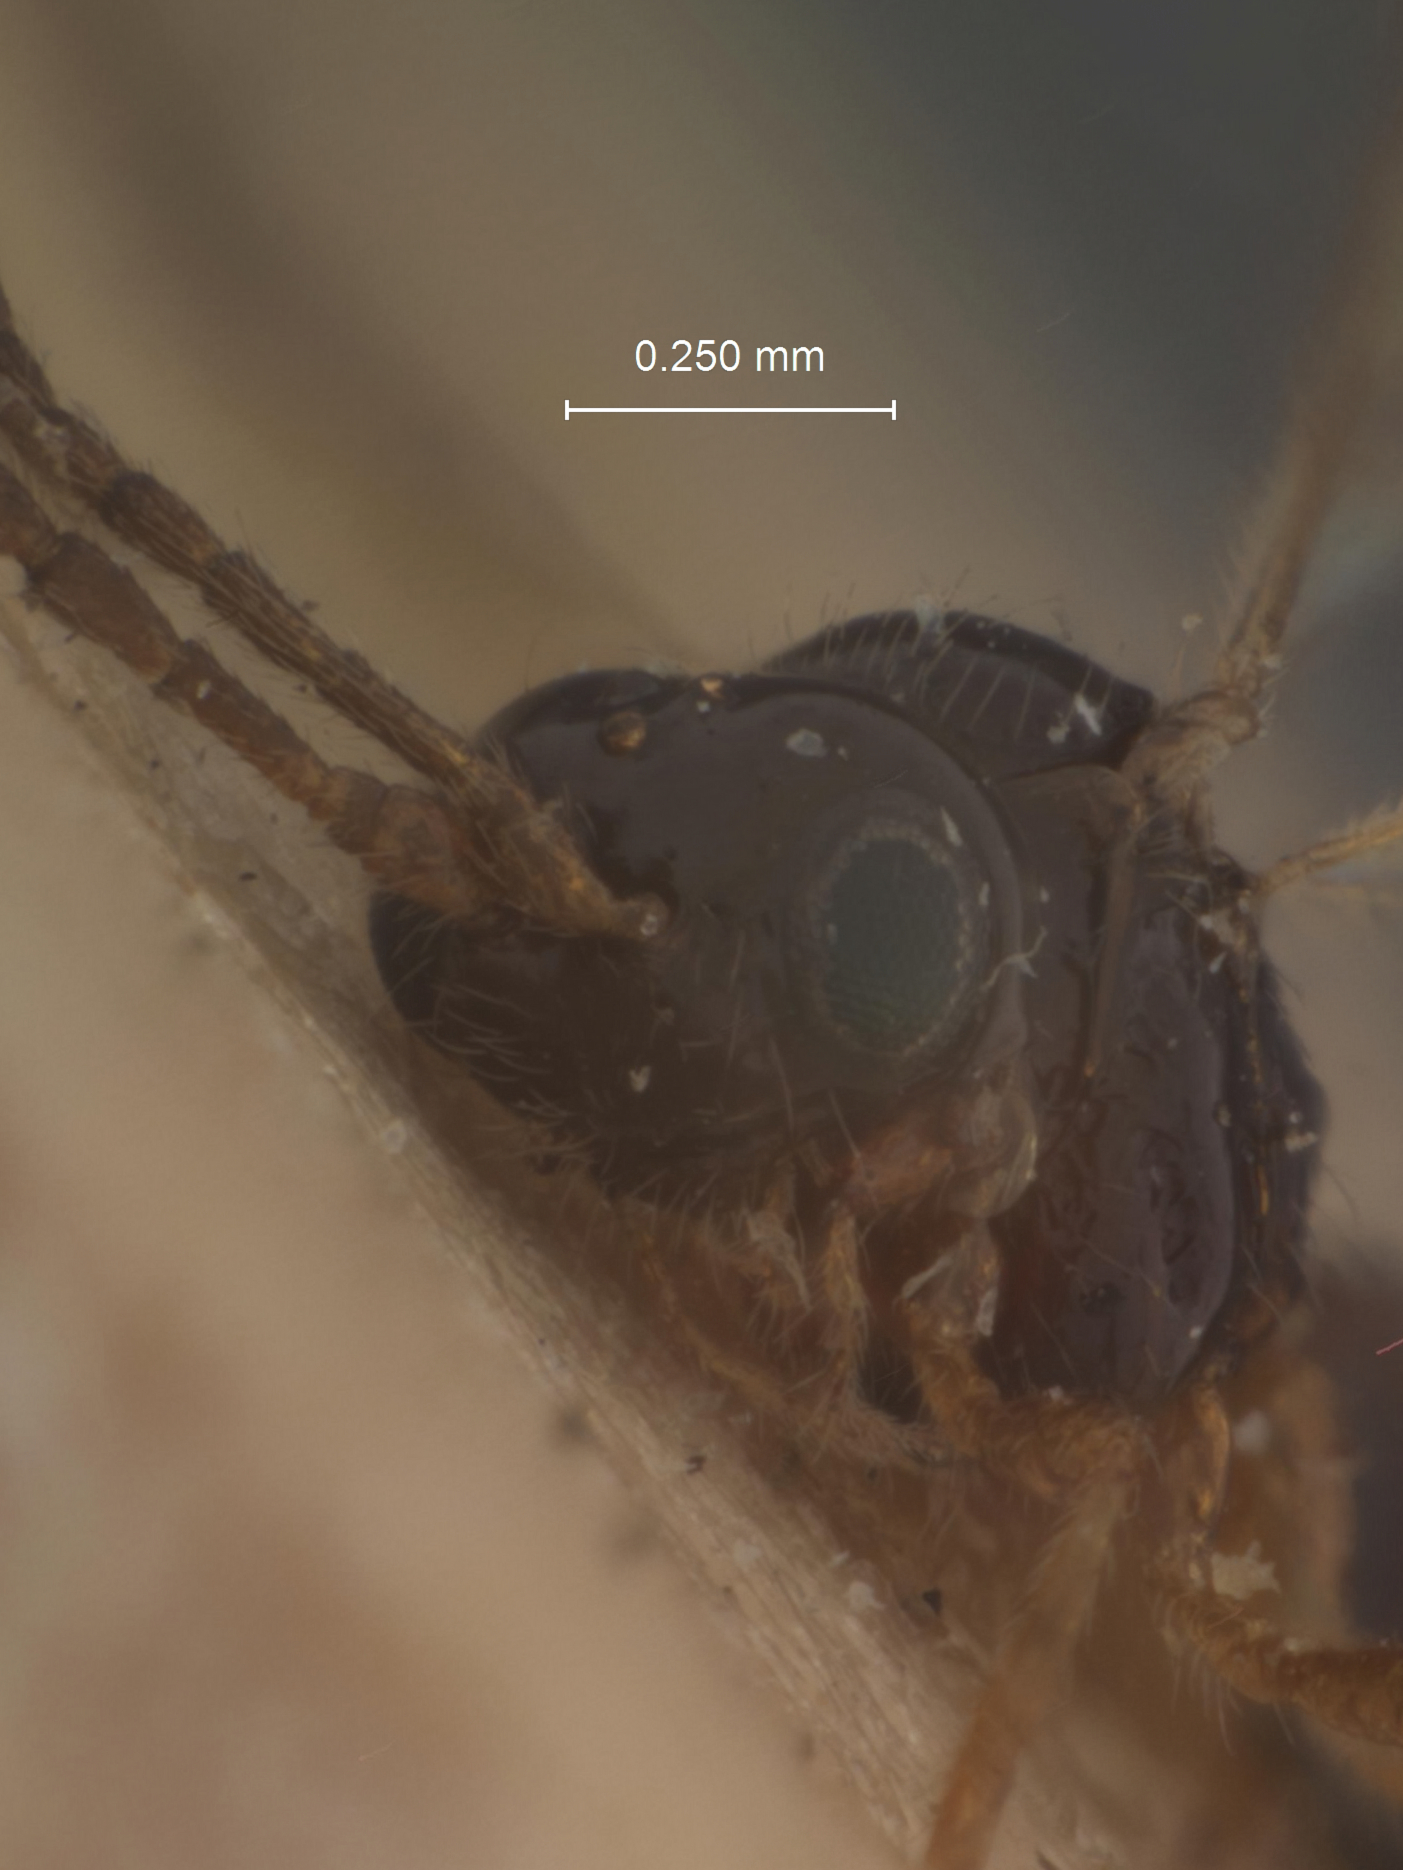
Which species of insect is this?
Aspilota falsifica
